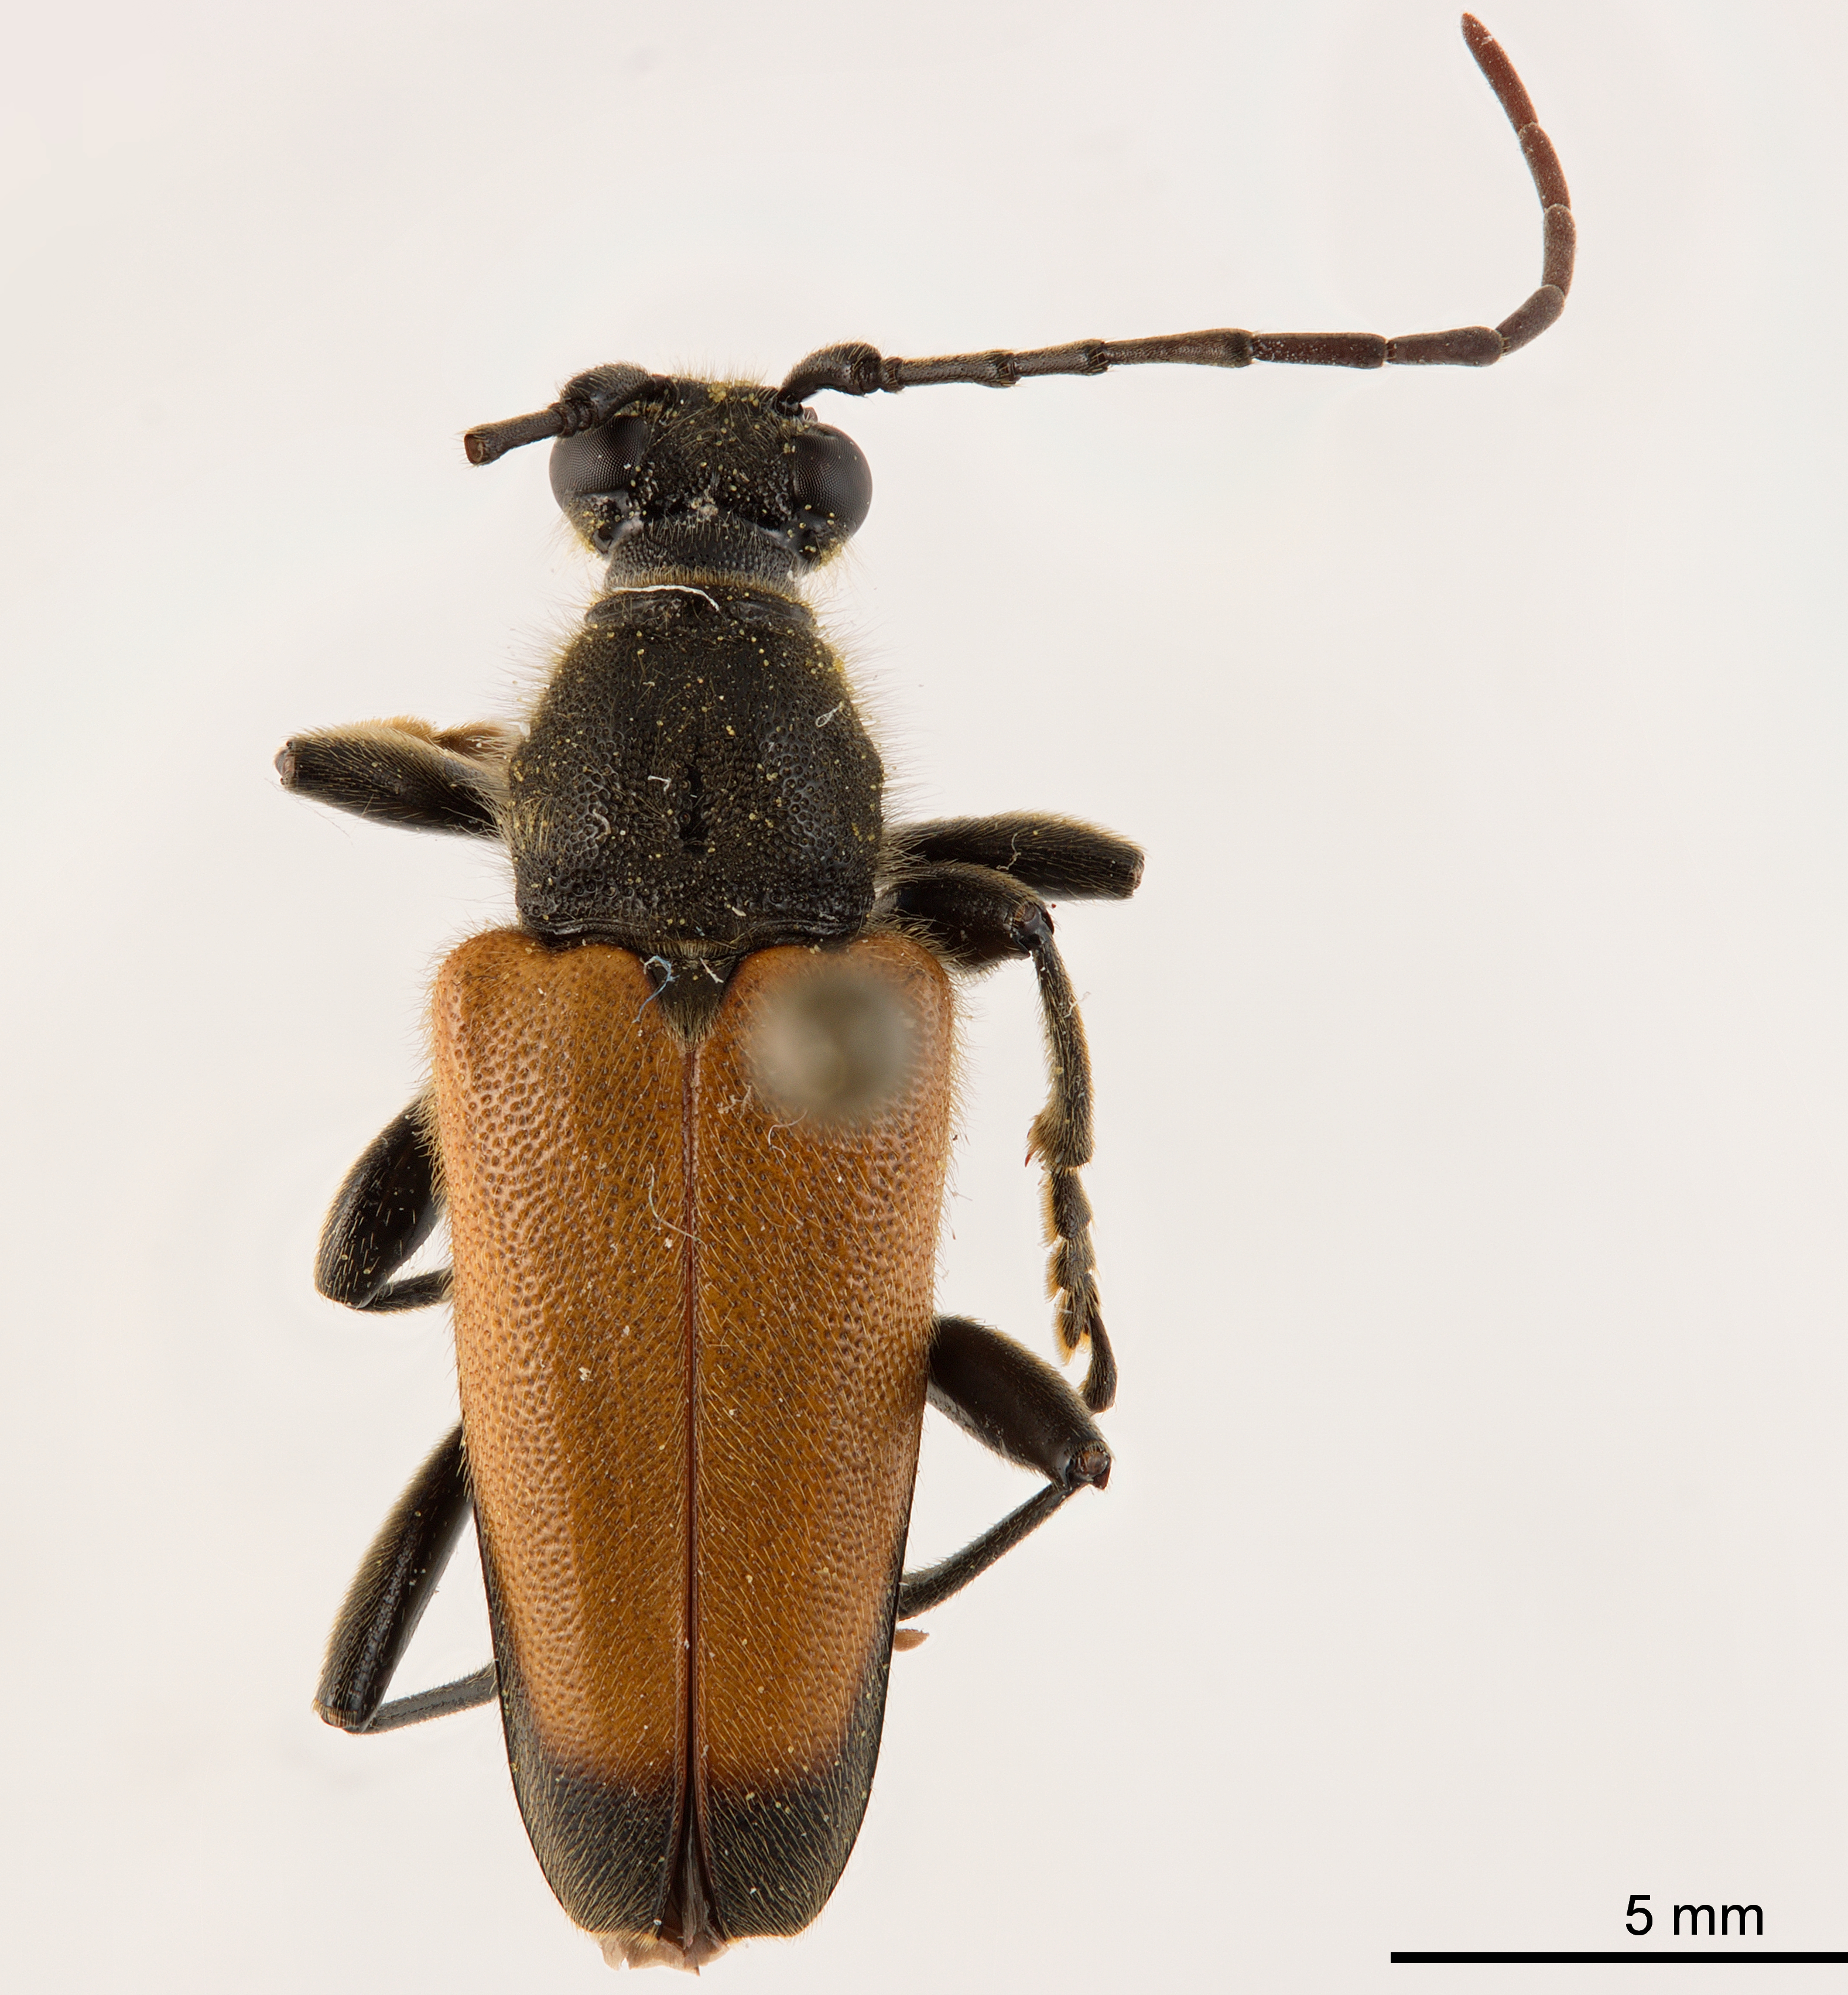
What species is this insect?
Trigonarthris subpubescens
